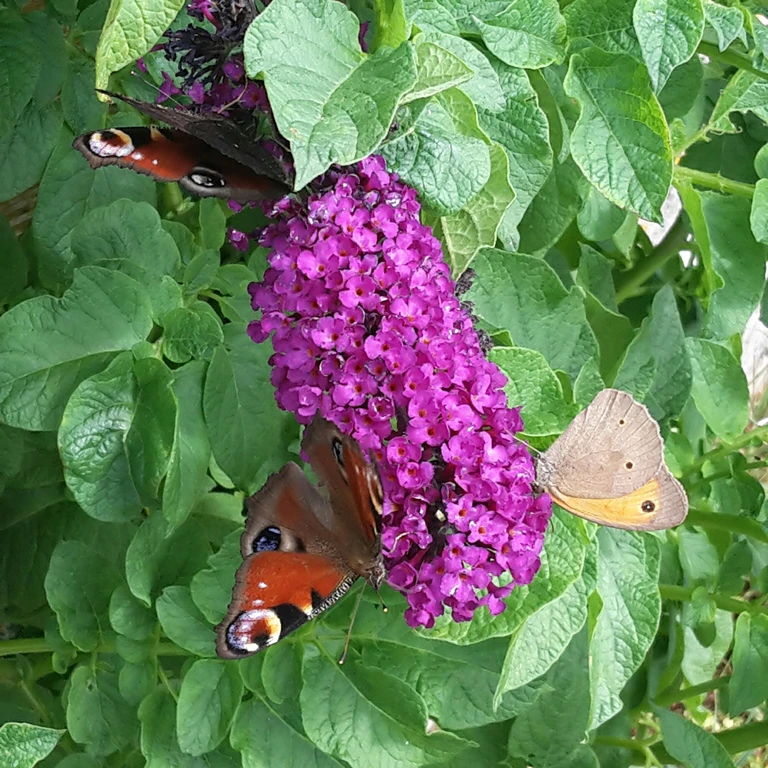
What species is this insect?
Aglais io
